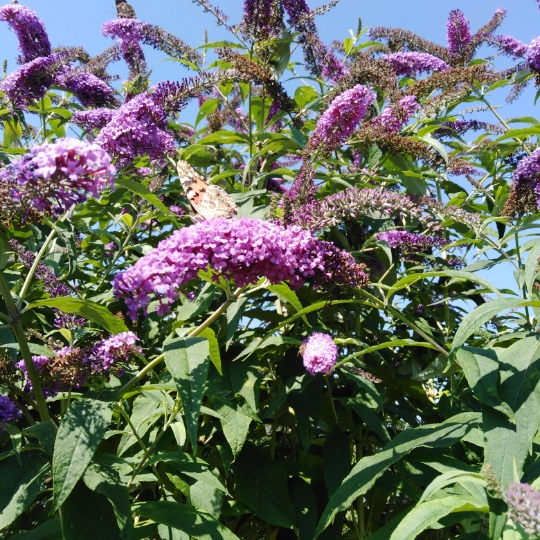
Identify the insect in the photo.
Vanessa cardui
